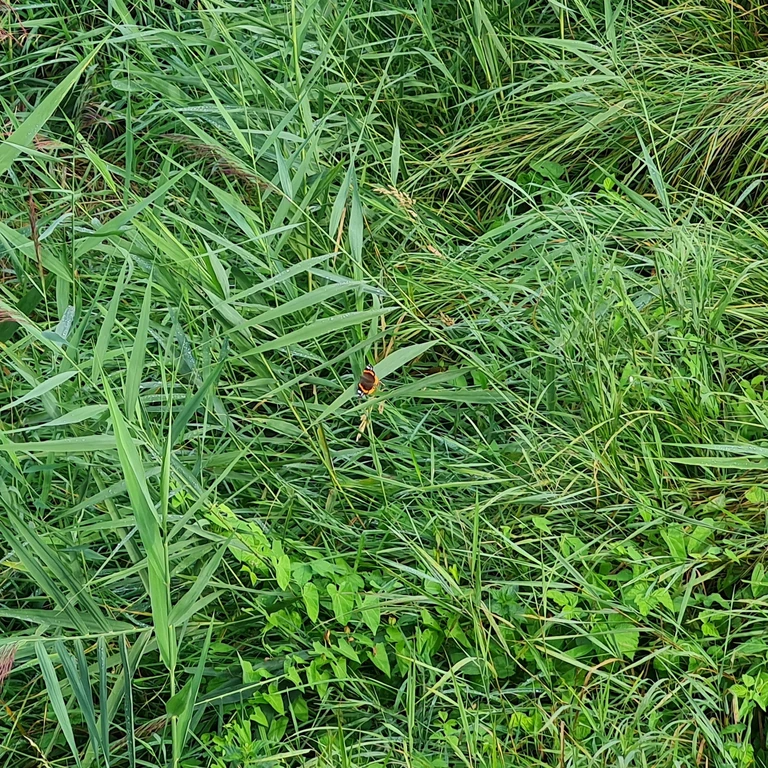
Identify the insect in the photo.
Vanessa atalanta
